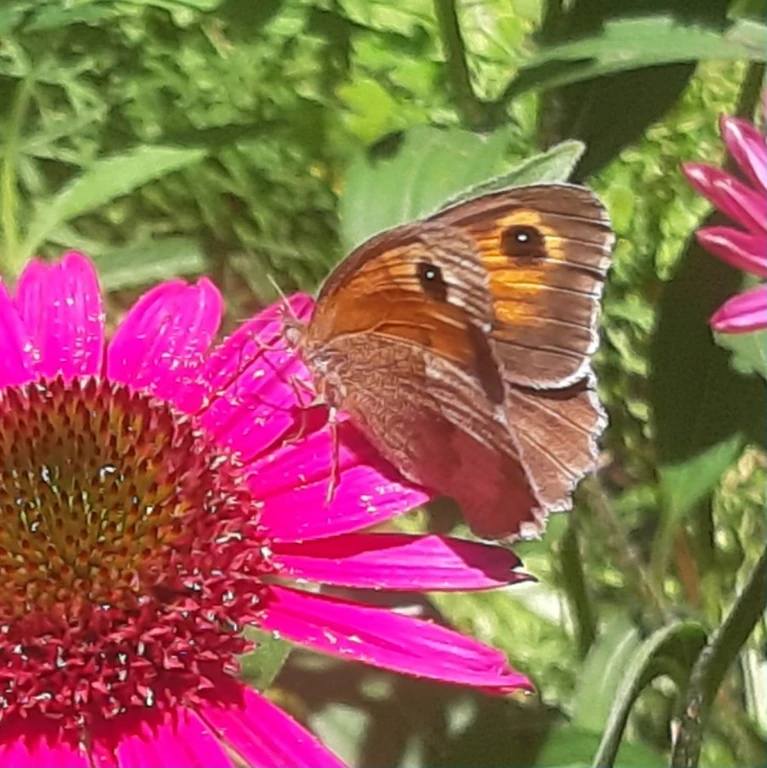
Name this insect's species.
Maniola jurtina
